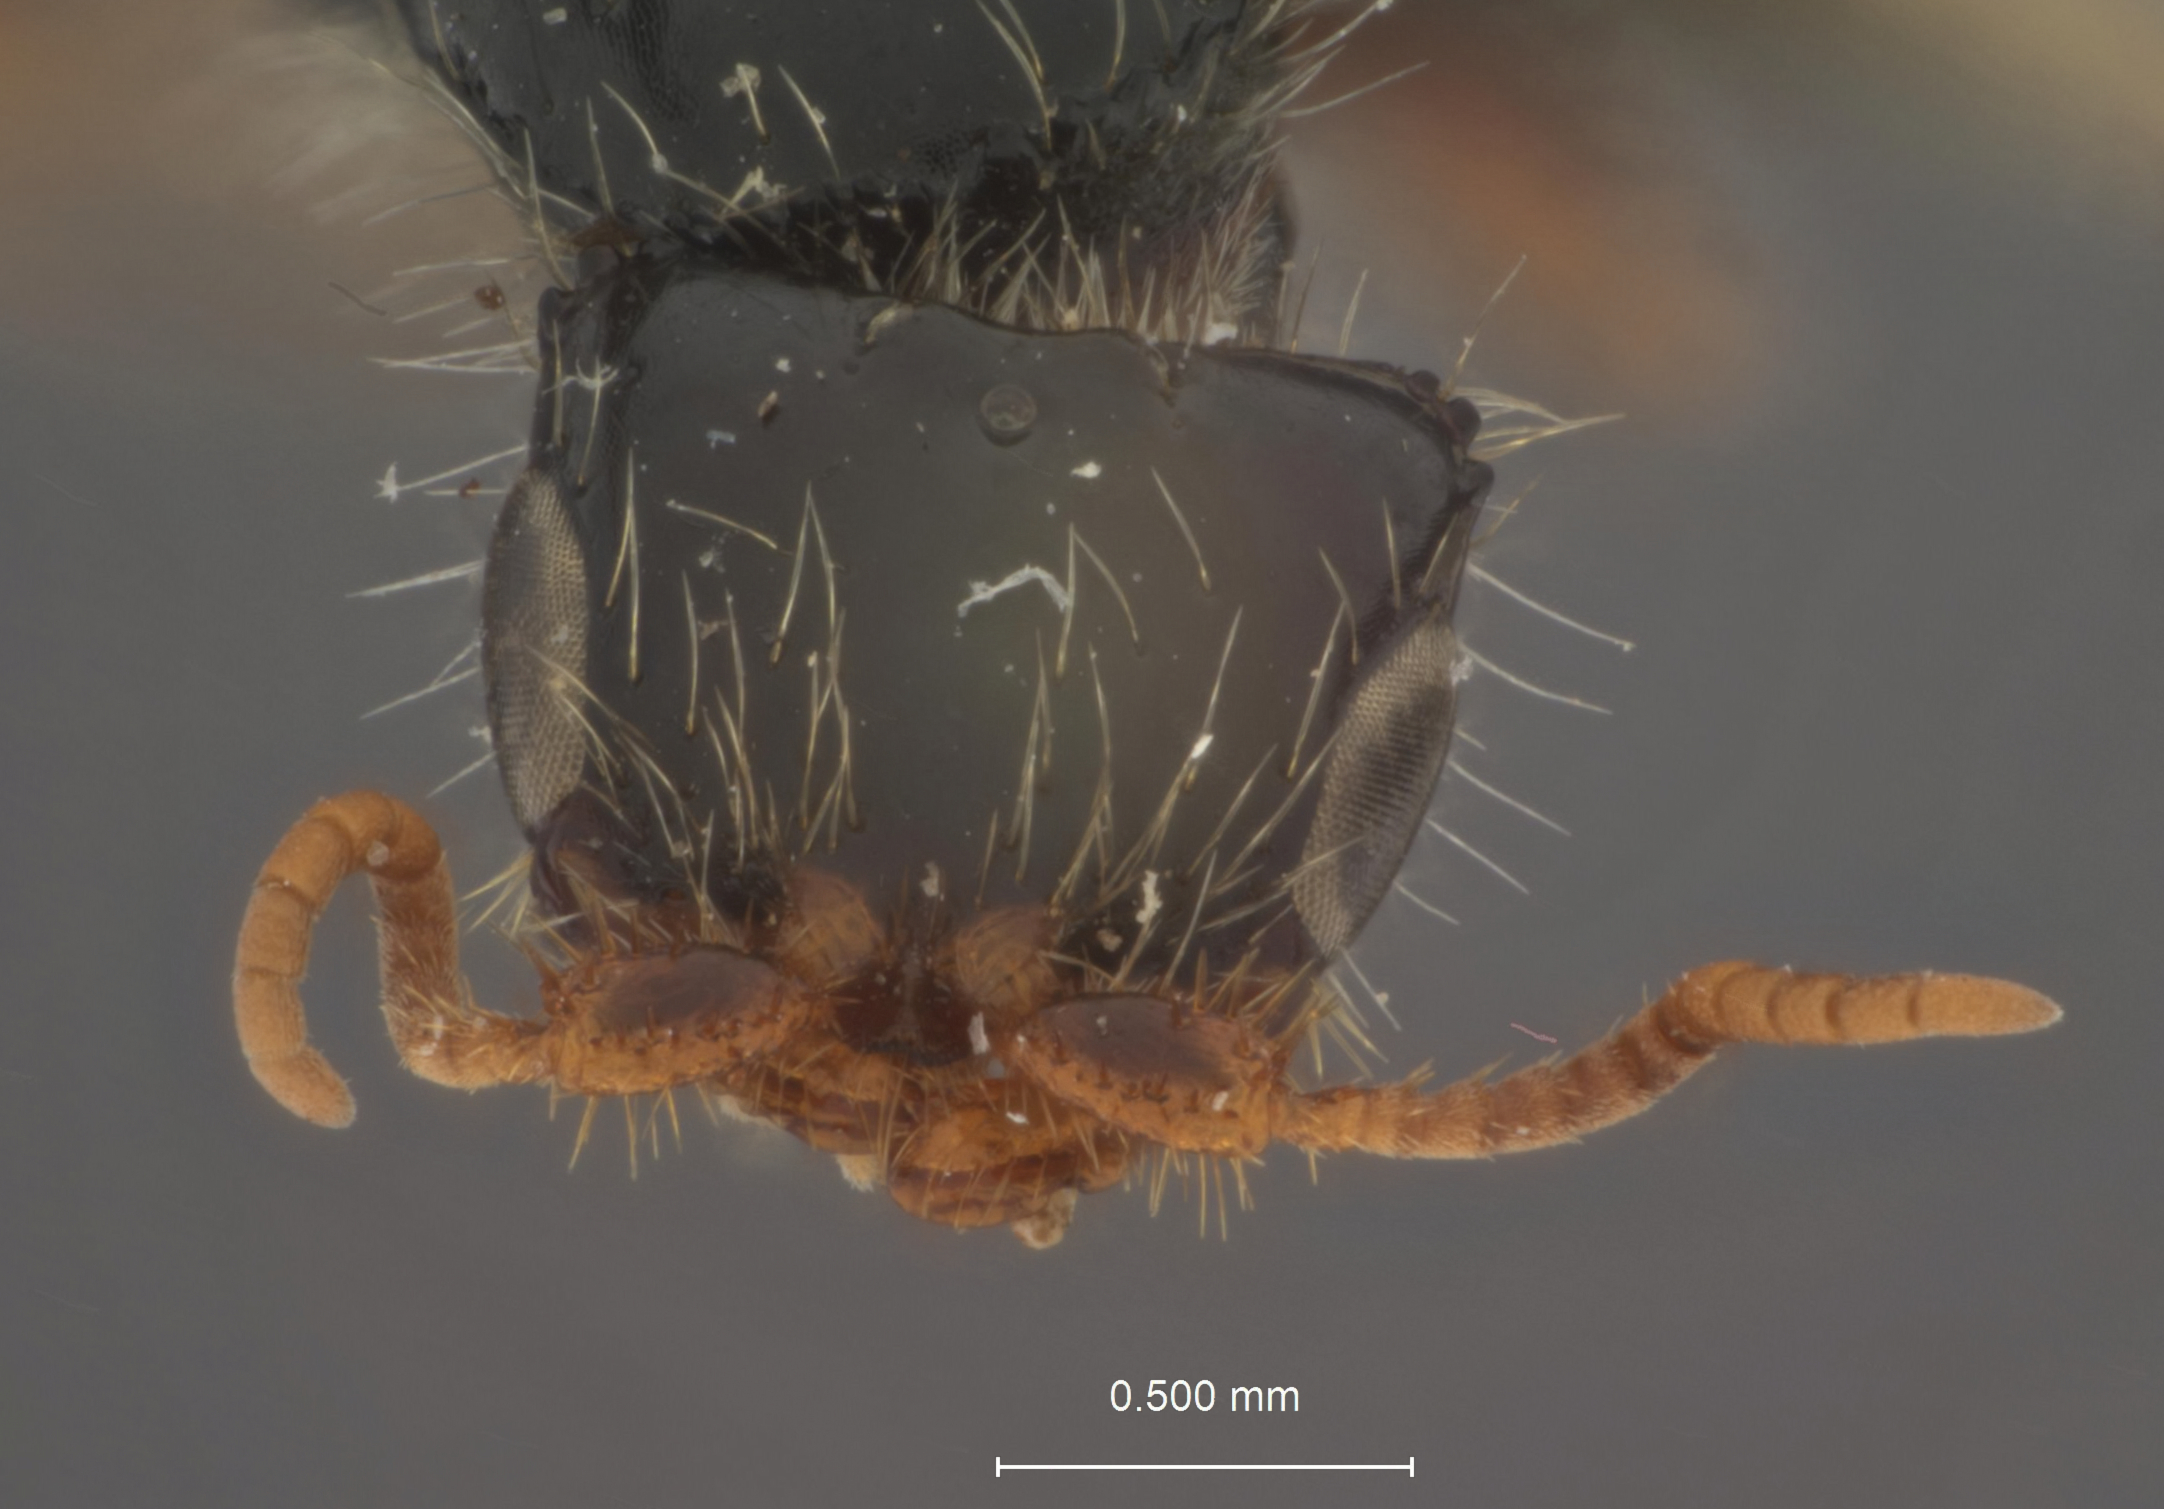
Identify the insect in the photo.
Pristobethylus indicus
